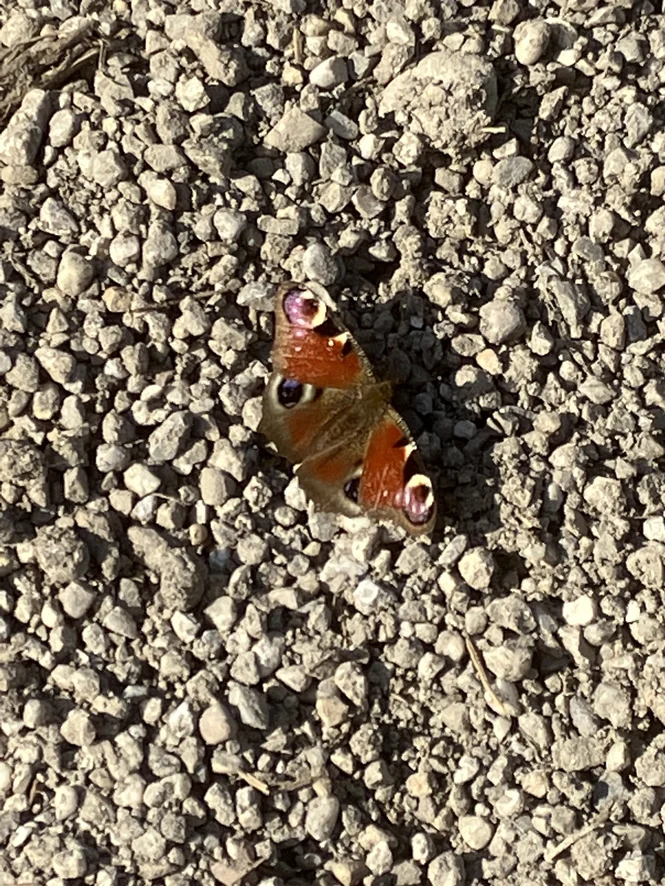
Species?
Aglais io
